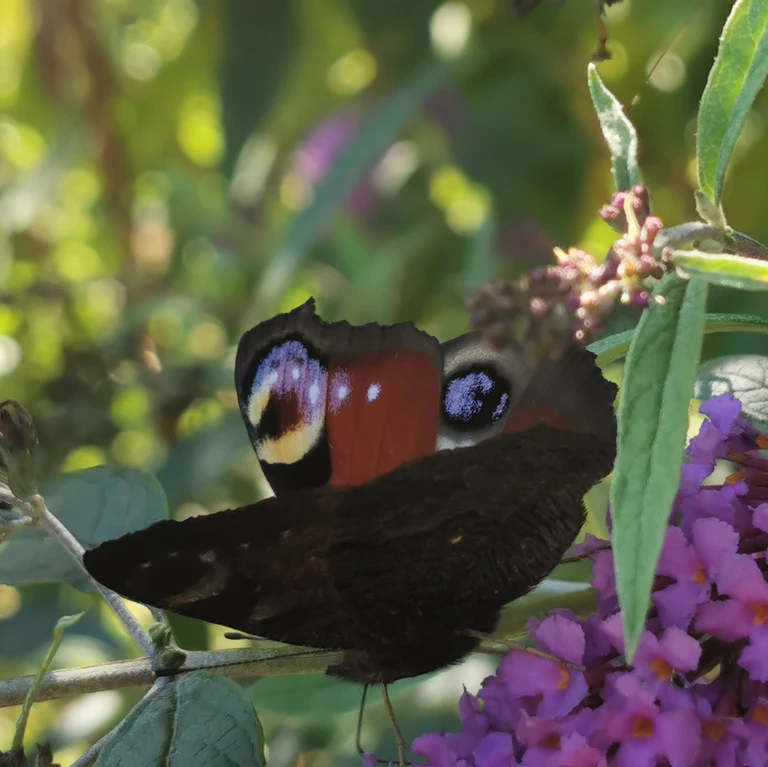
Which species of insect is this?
Aglais io
